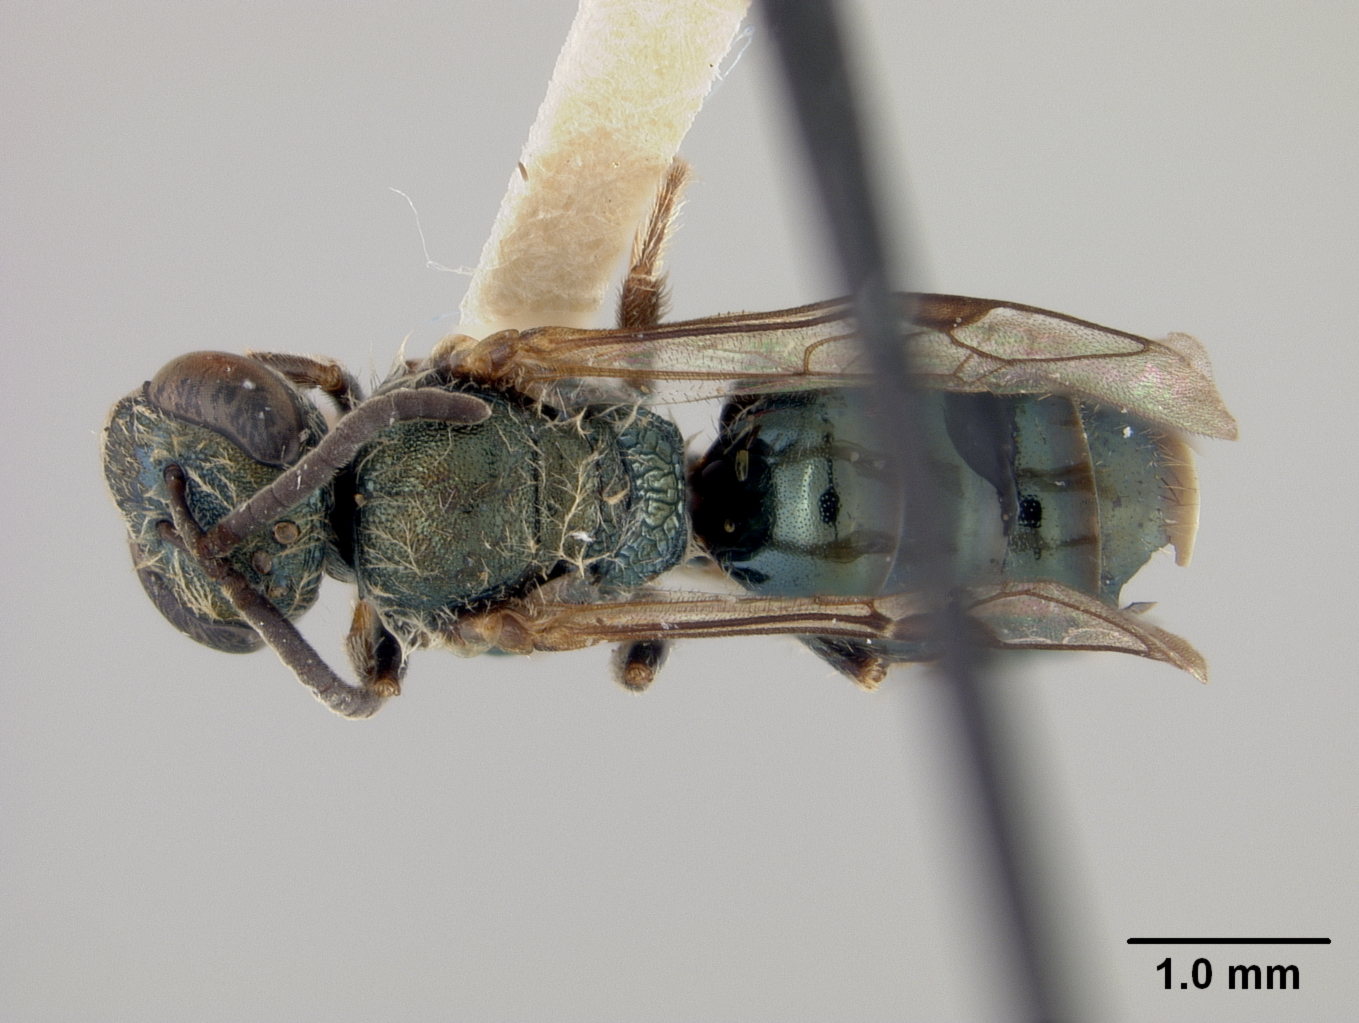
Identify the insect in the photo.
Halictus cyanescens
